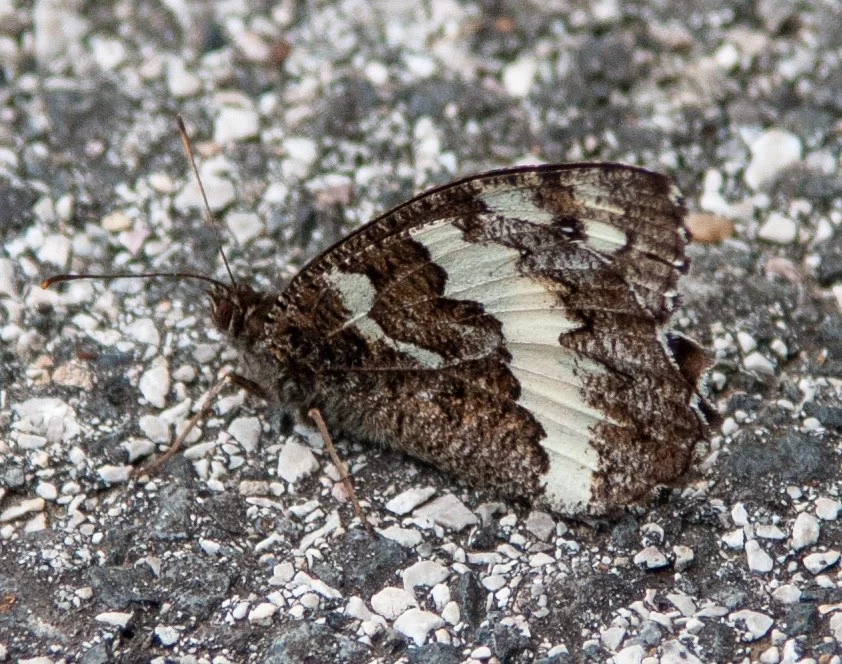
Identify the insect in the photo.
Brintesia circe
